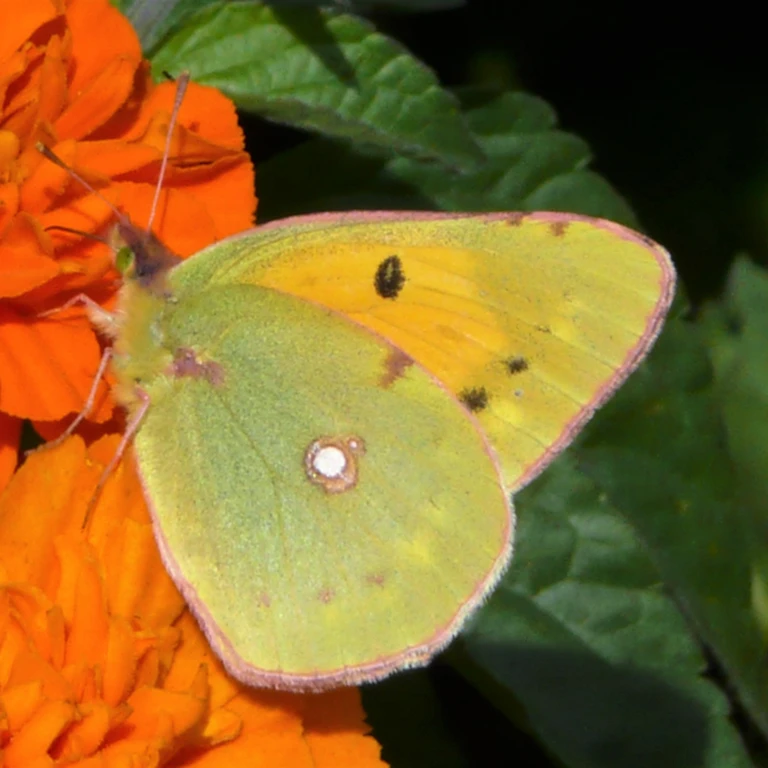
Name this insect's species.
Colias croceus
